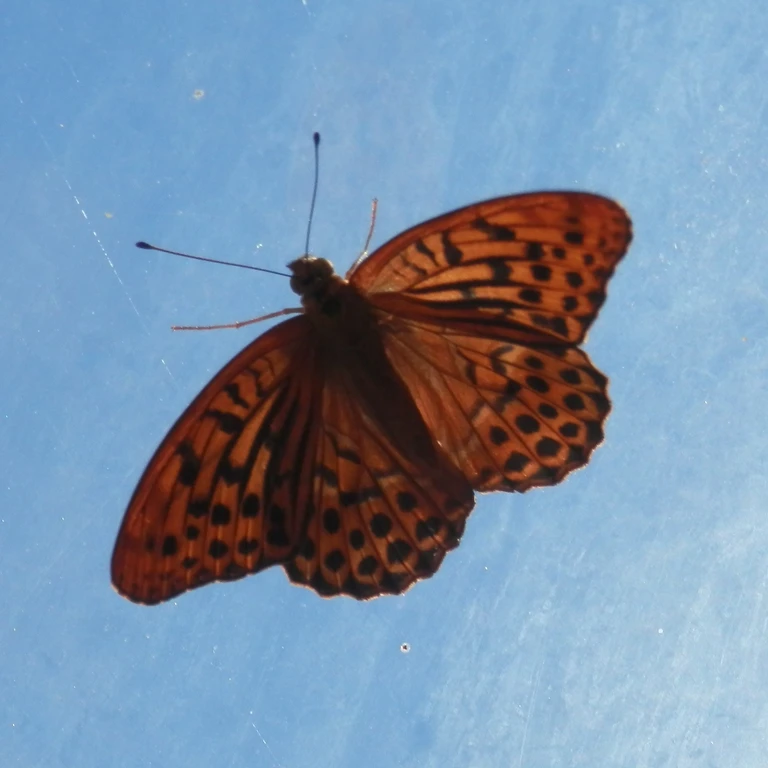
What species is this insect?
Argynnis paphia
